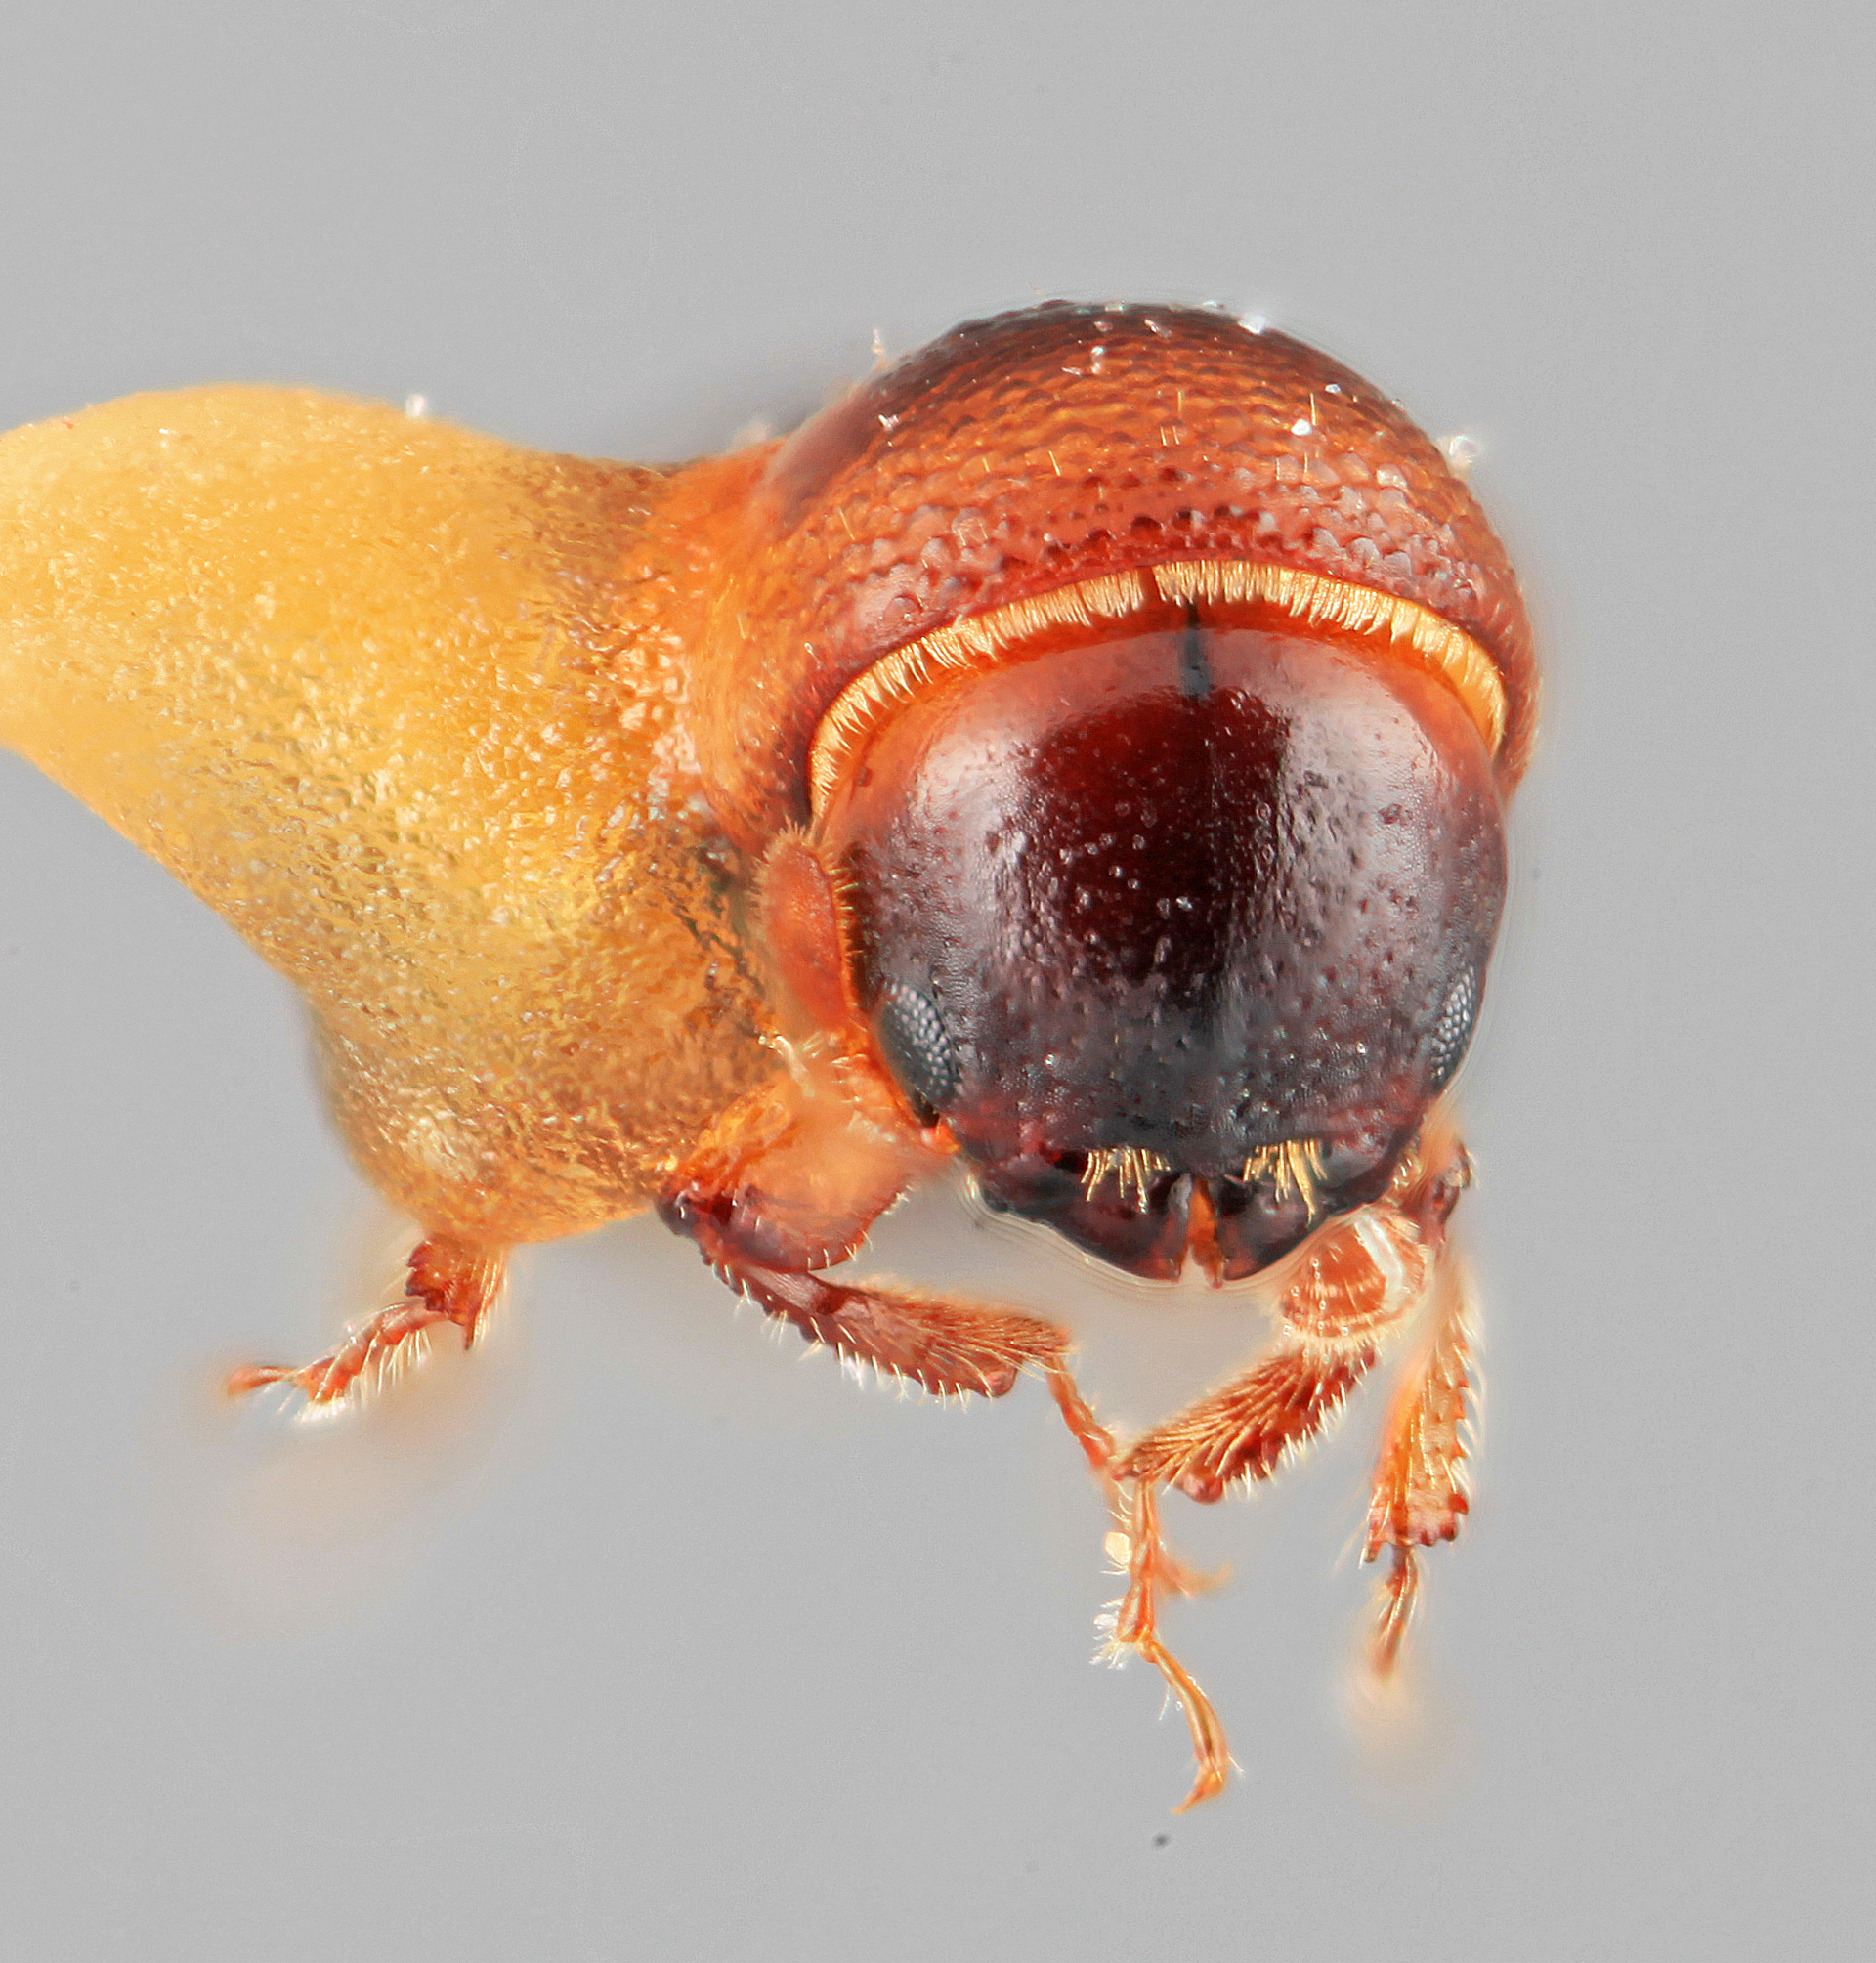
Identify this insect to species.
Monarthrum querneum
